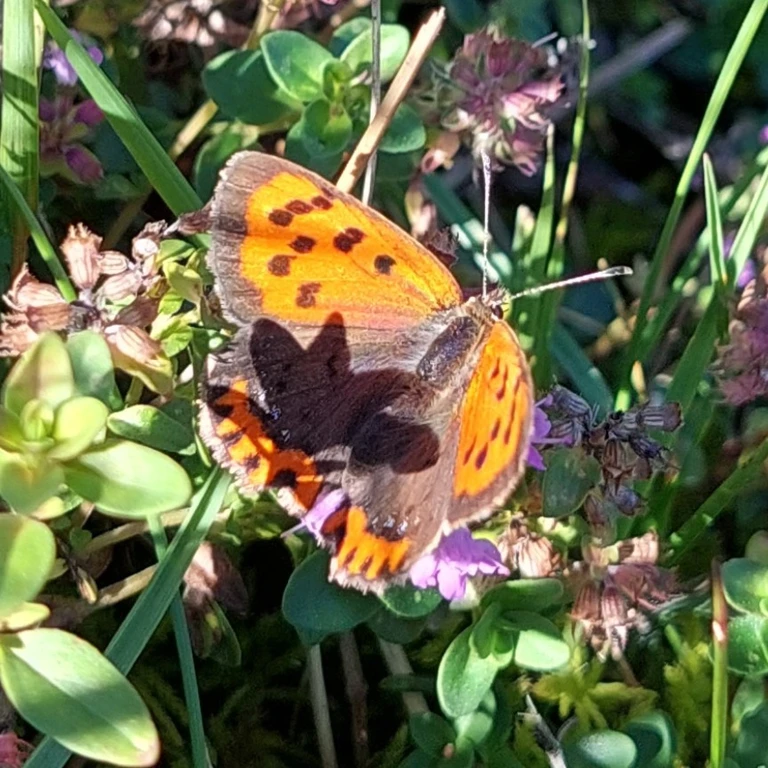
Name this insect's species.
Lycaena phlaeas
